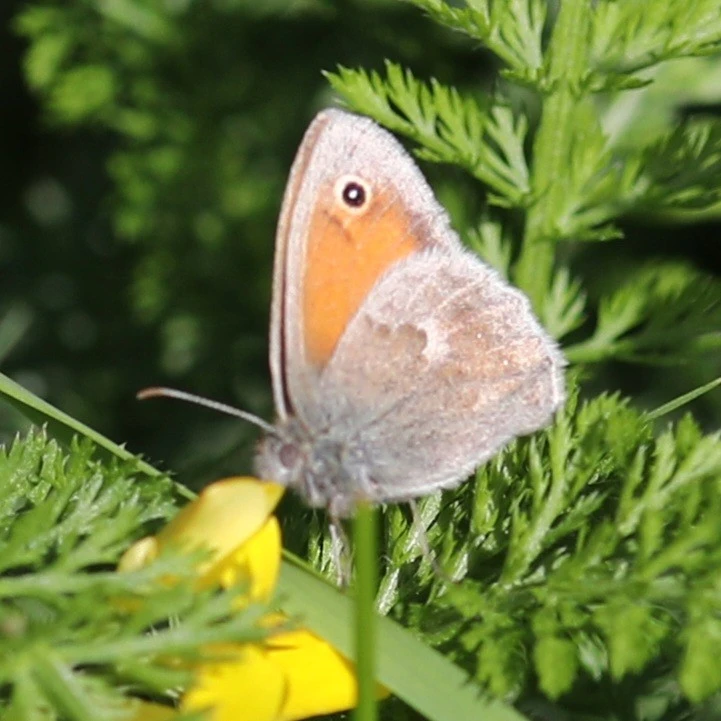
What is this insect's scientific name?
Coenonympha pamphilus
